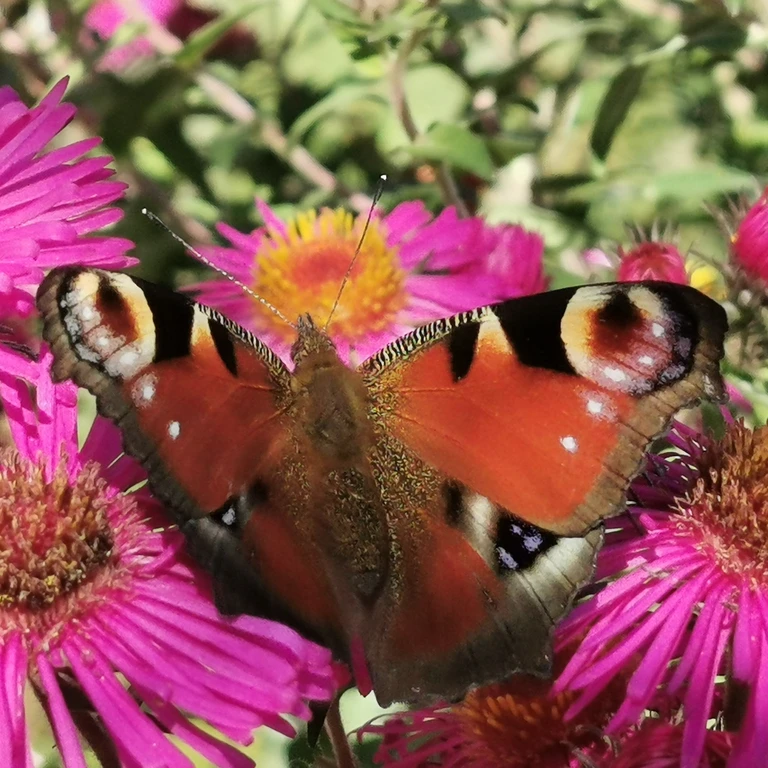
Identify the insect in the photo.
Aglais io
